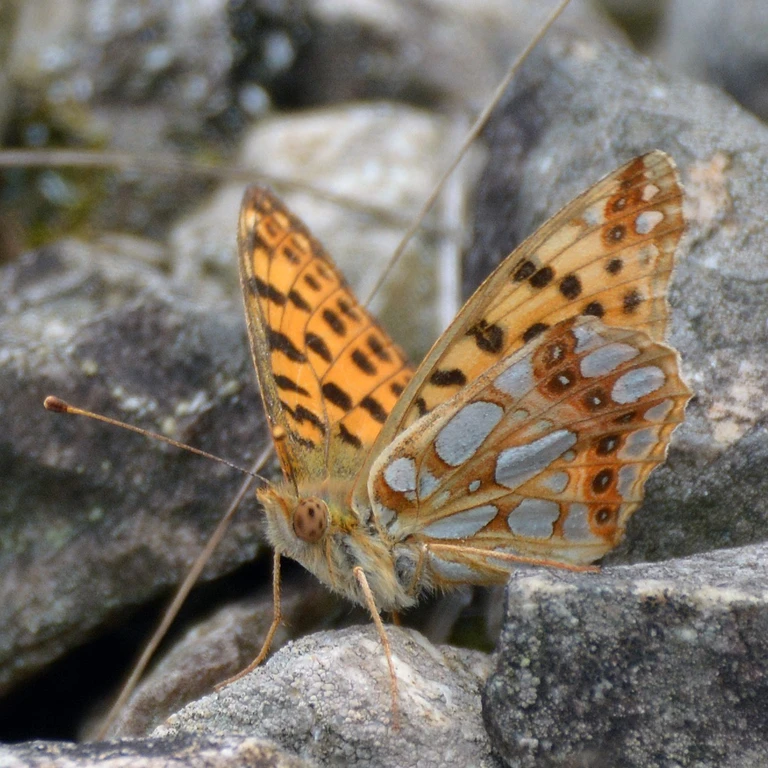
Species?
Issoria lathonia
